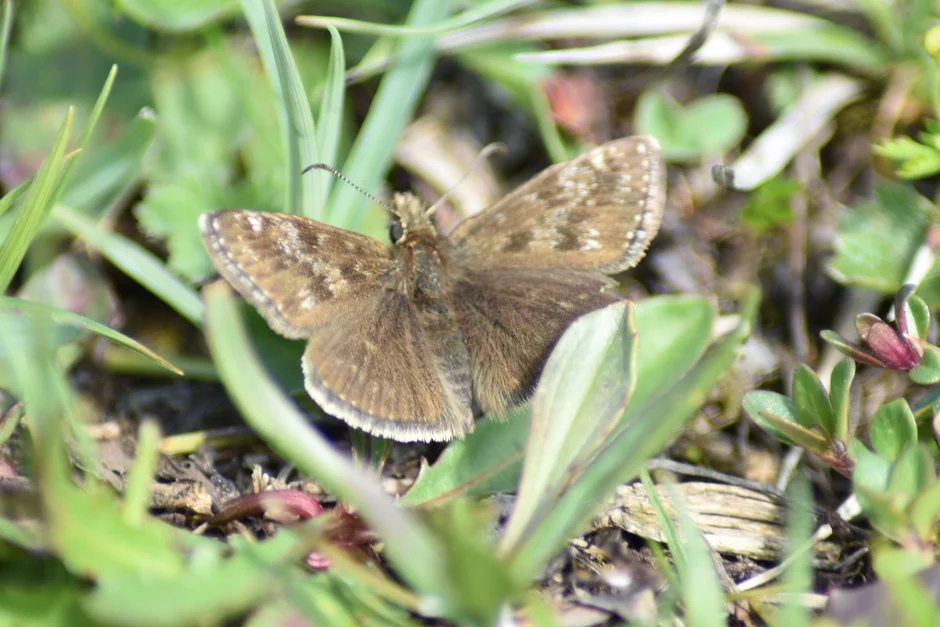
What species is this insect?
Erynnis tages
